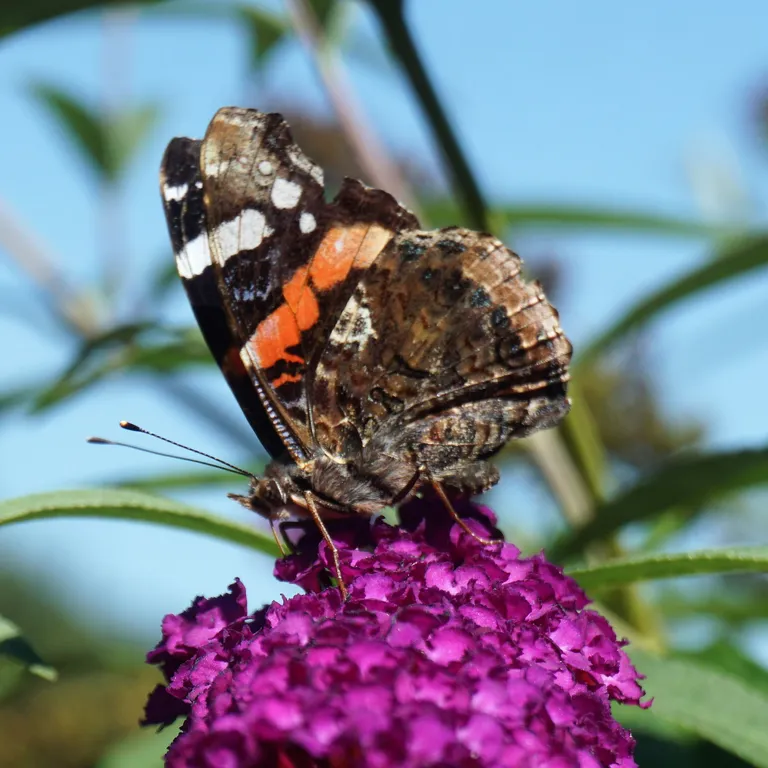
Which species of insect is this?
Vanessa atalanta
